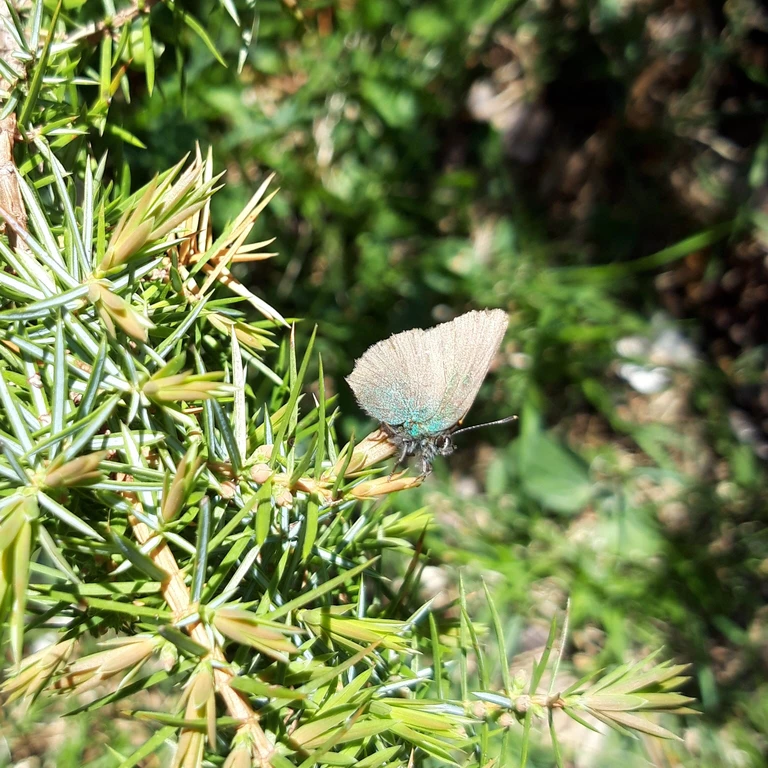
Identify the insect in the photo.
Callophrys rubi
